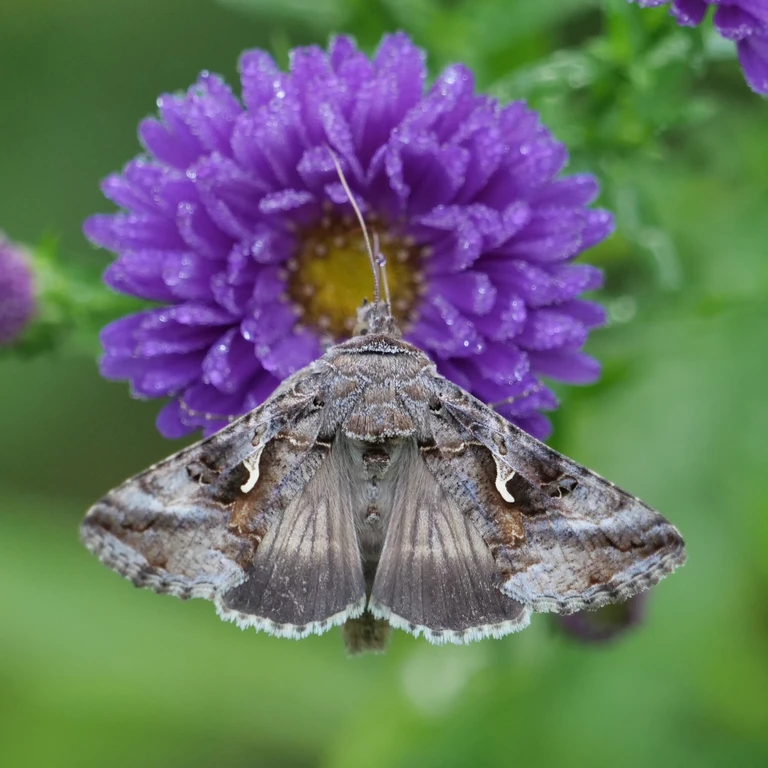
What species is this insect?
Autographa gamma
